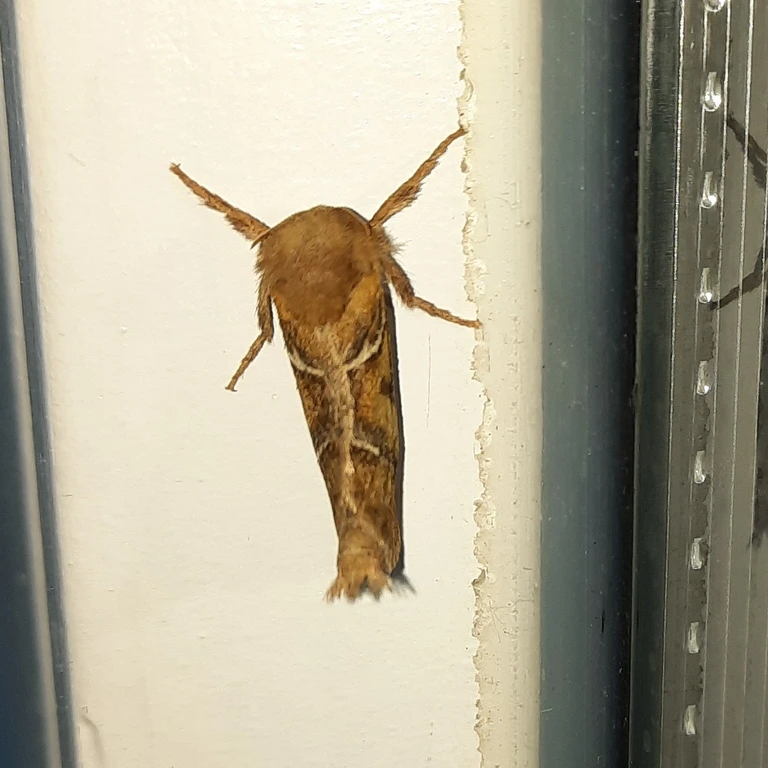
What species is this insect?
Triodia sylvina
